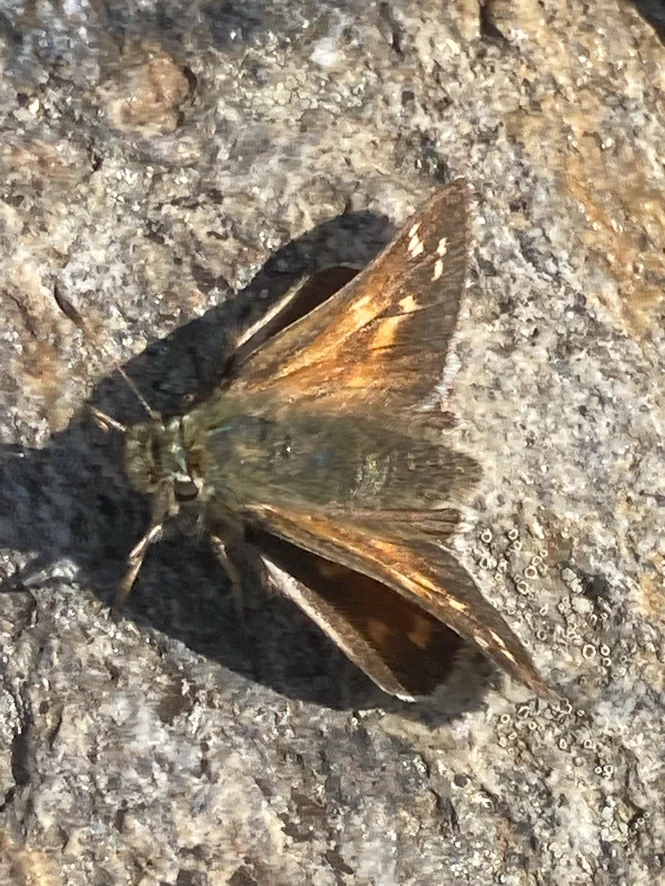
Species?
Hesperia comma
